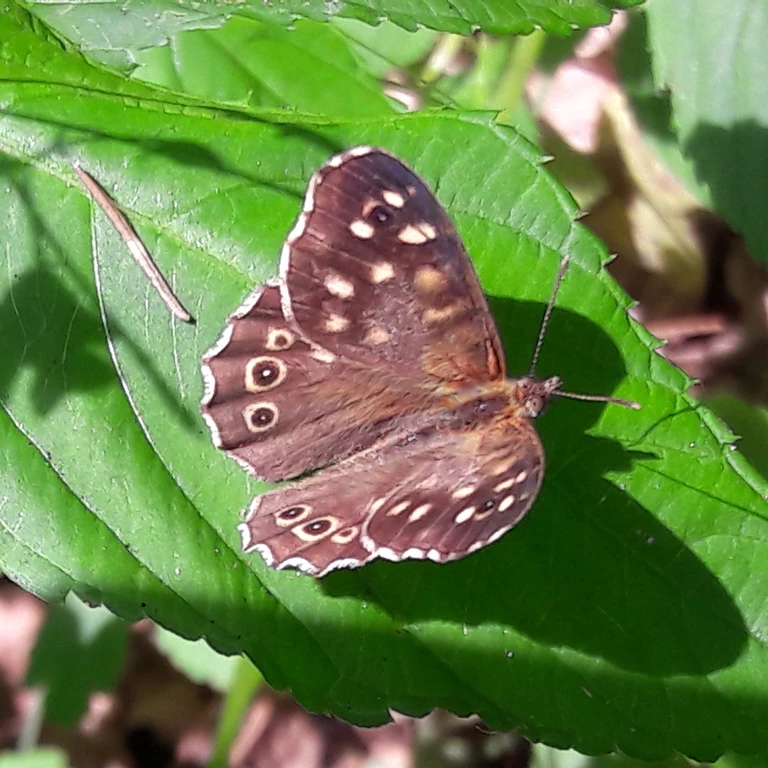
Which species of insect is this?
Pararge aegeria
